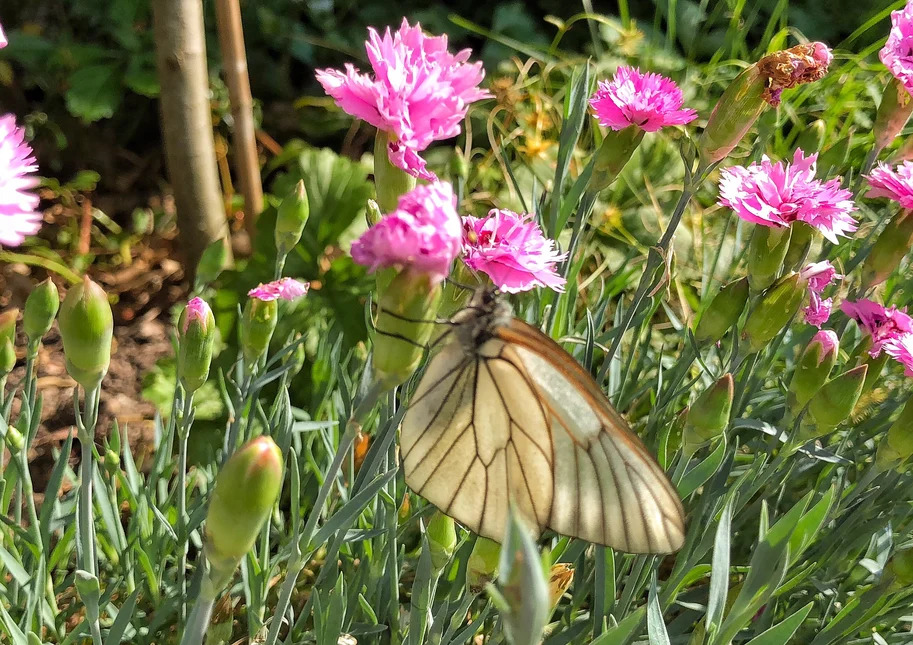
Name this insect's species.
Aporia crataegi
